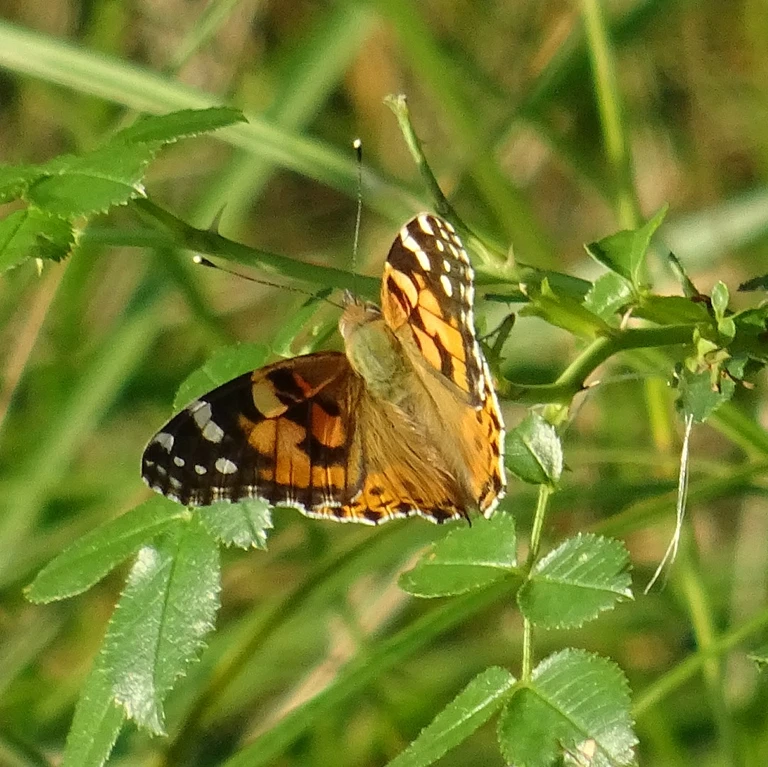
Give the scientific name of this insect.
Vanessa cardui
